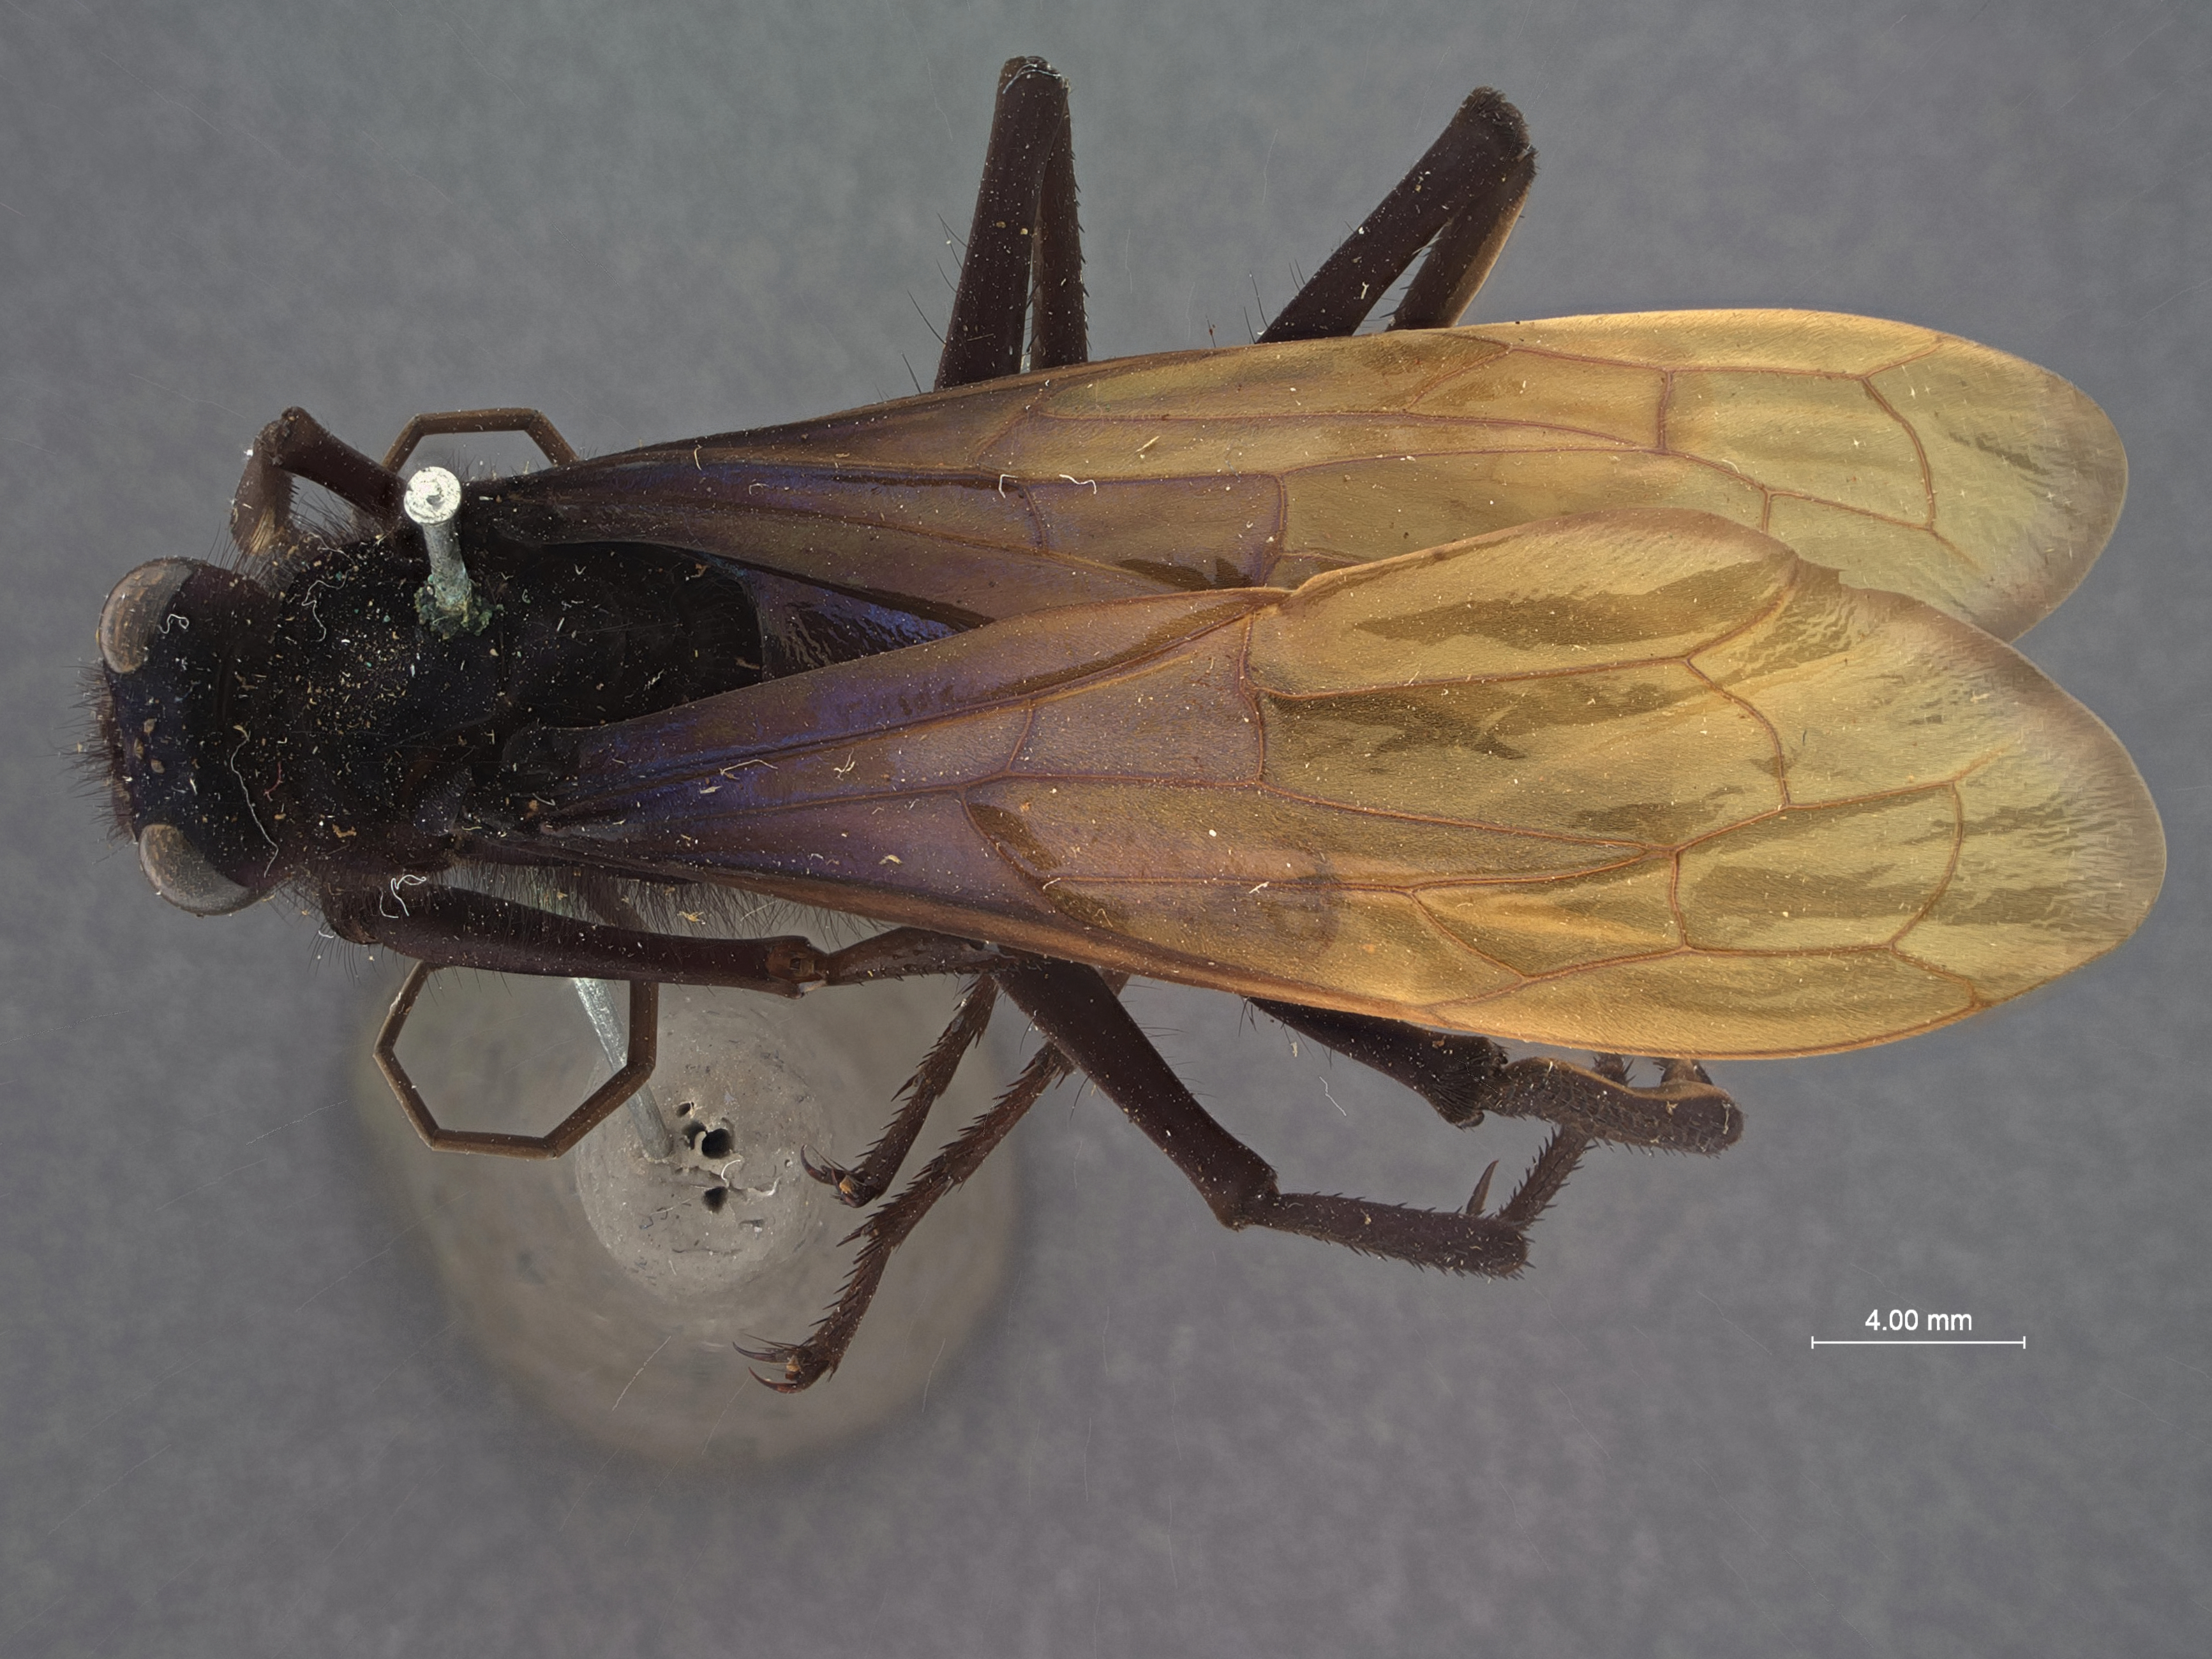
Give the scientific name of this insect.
Java confector
